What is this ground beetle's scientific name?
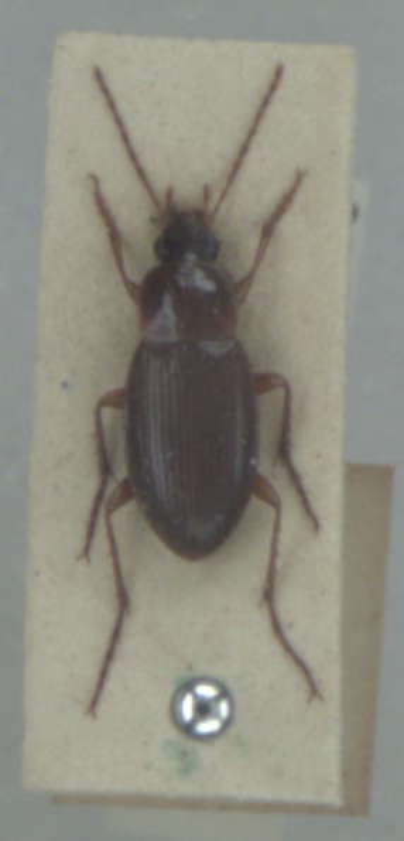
Calathus mollis
